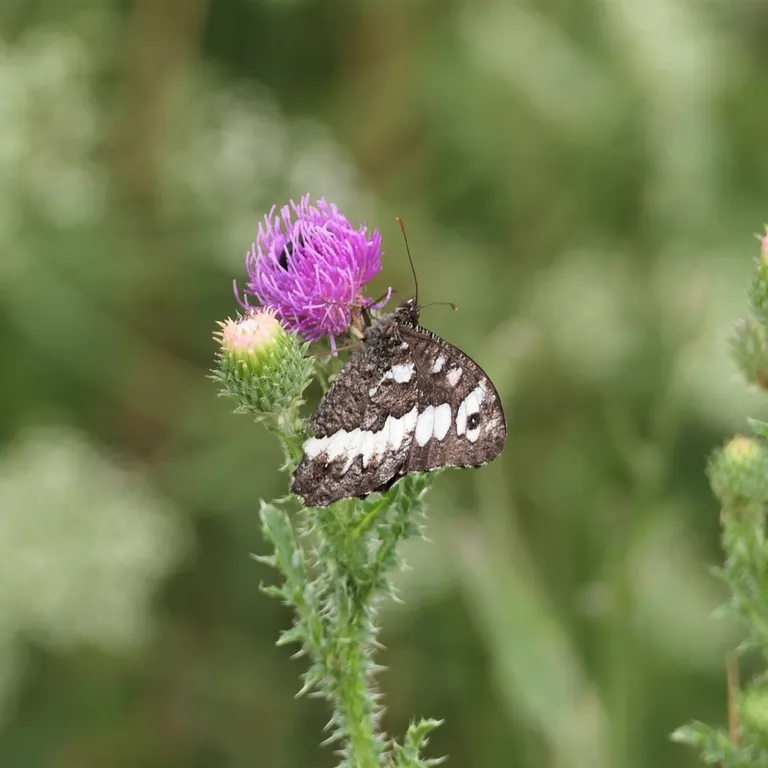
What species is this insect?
Brintesia circe
